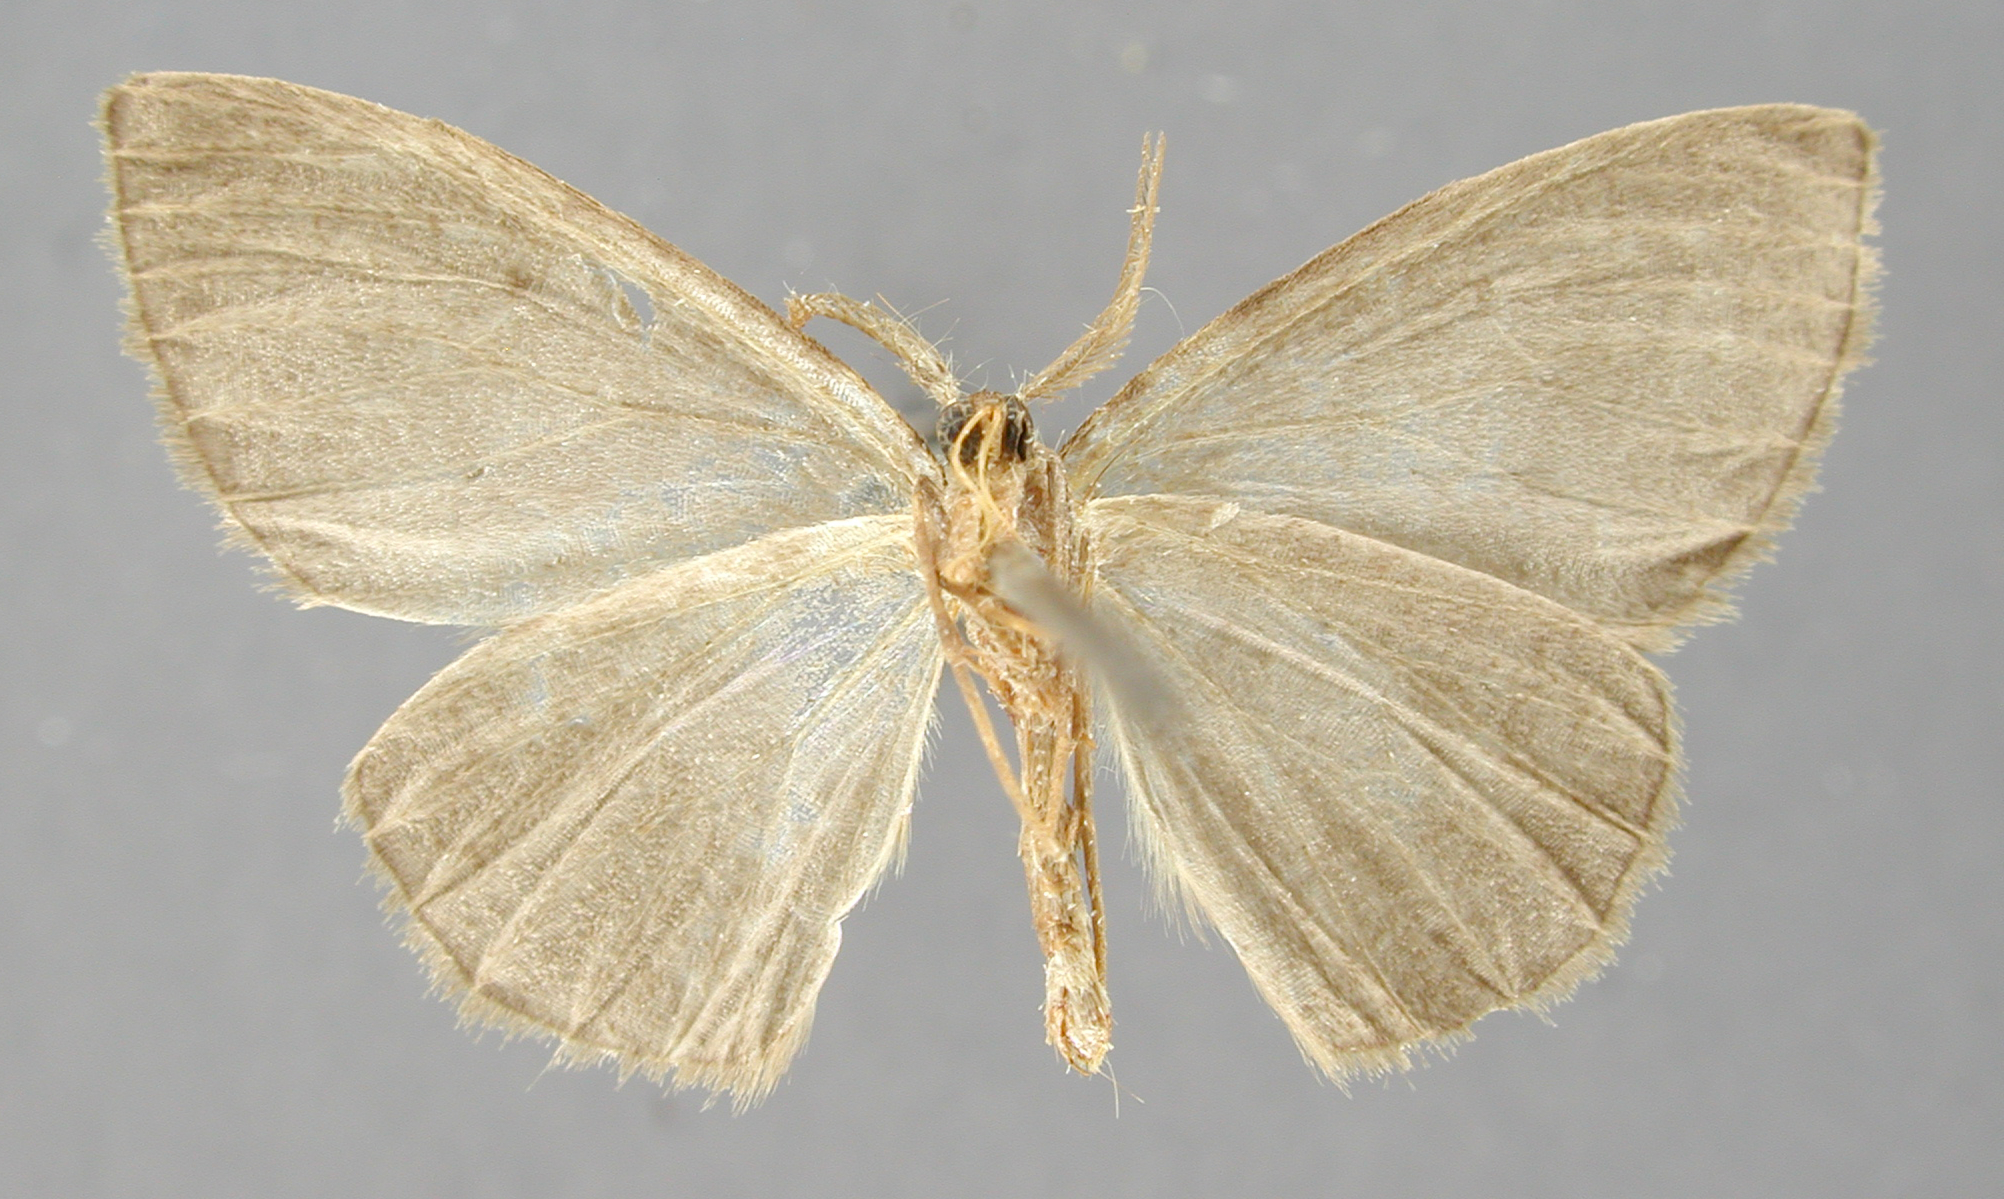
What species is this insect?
Nipteria nigricula
